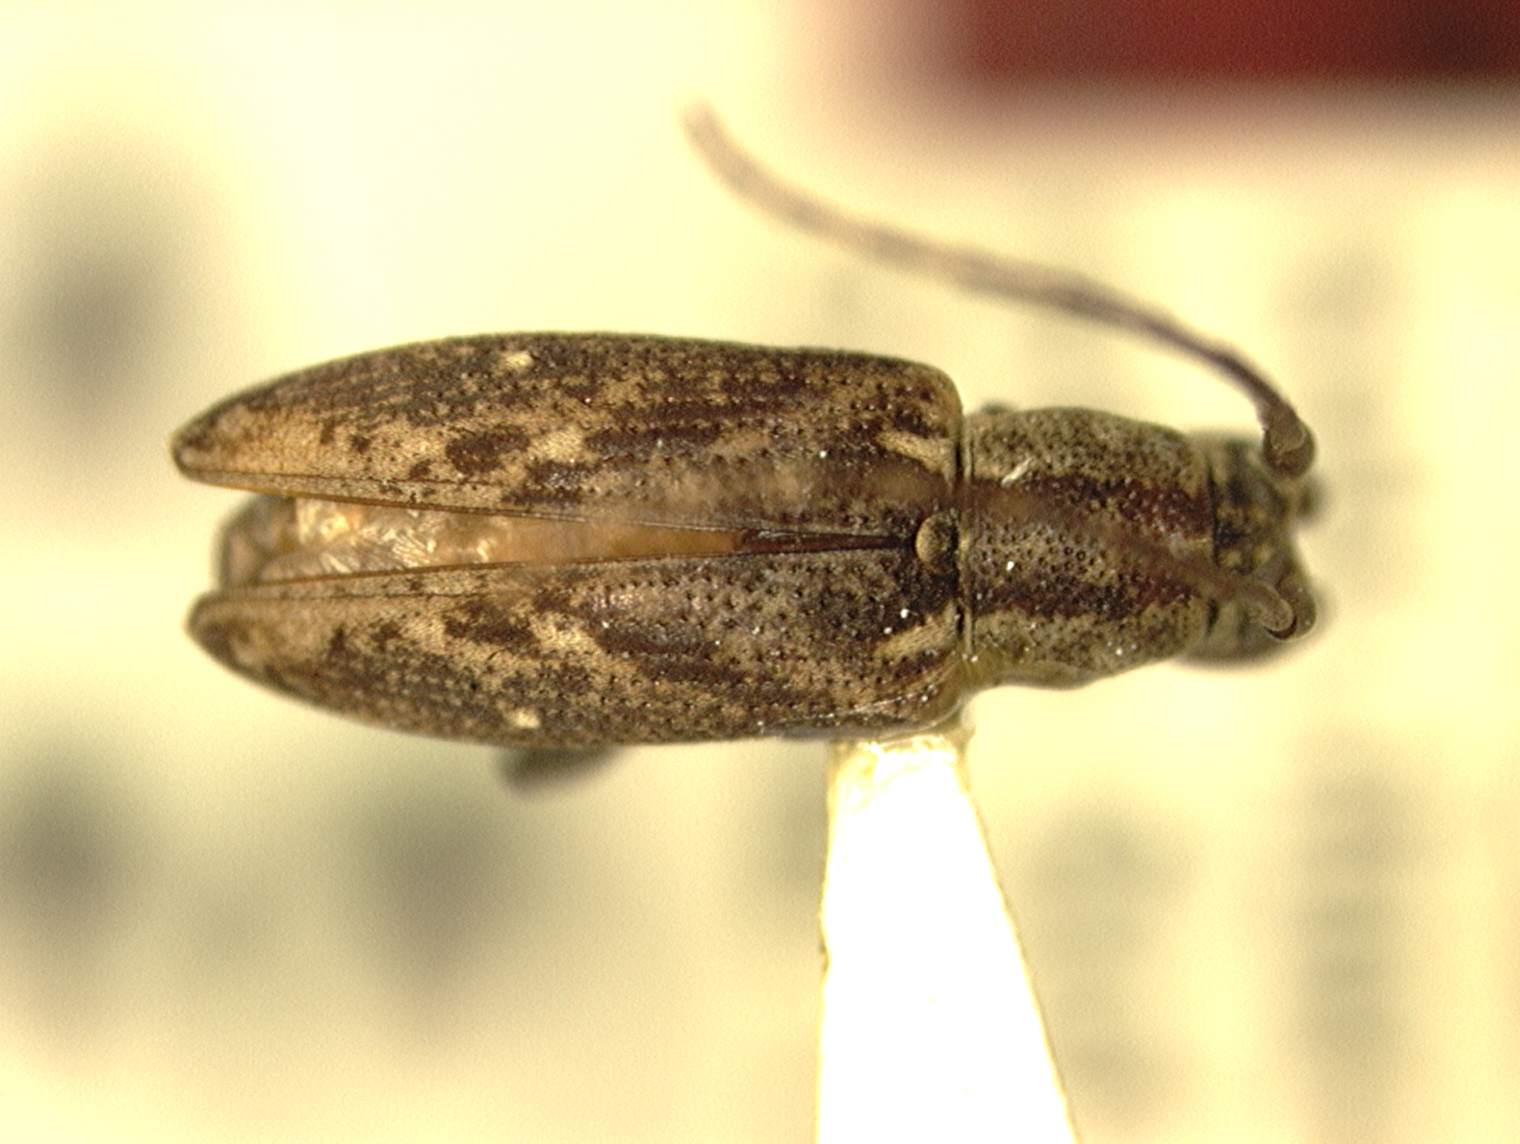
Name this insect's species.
Sybra oreora
